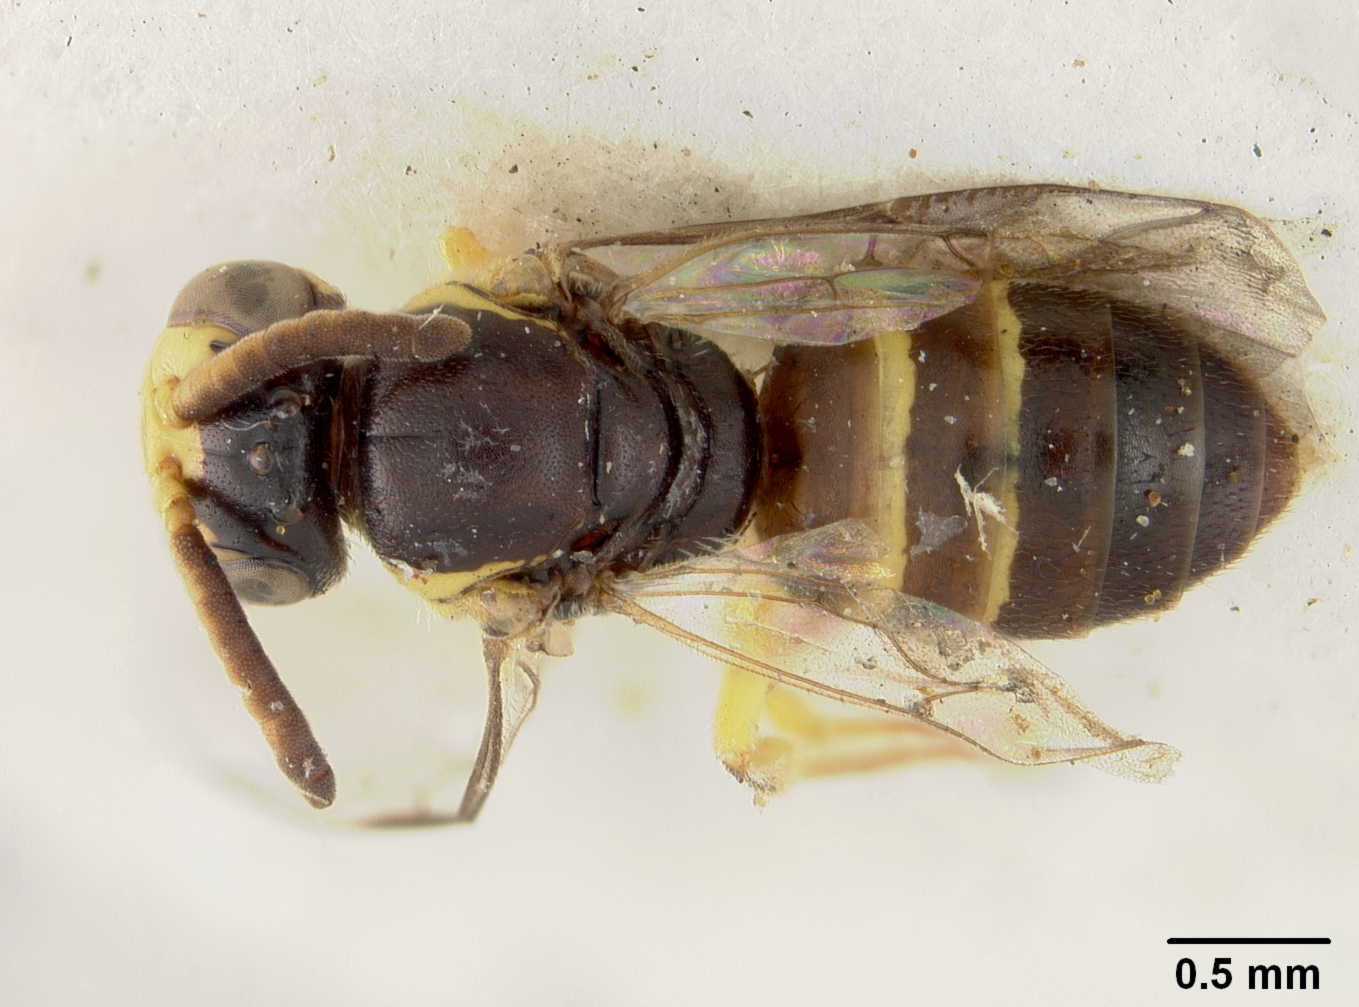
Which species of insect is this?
Euryglossa mutica
